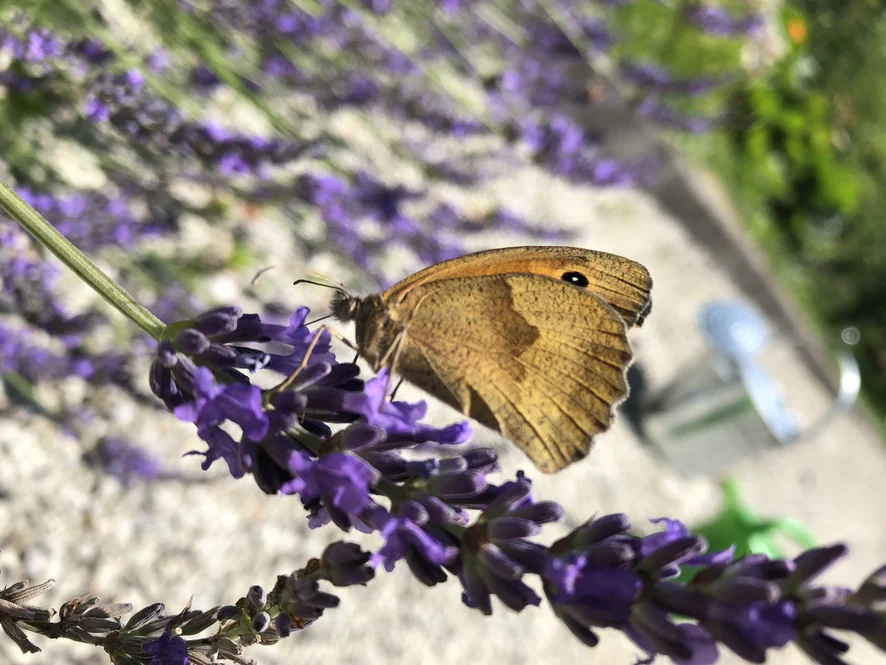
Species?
Maniola jurtina
